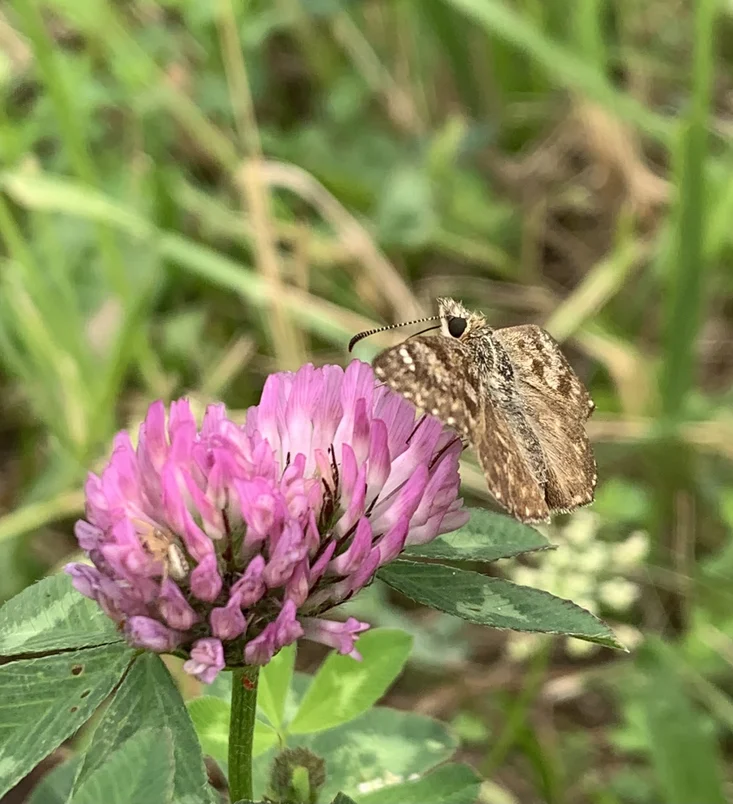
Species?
Erynnis tages
